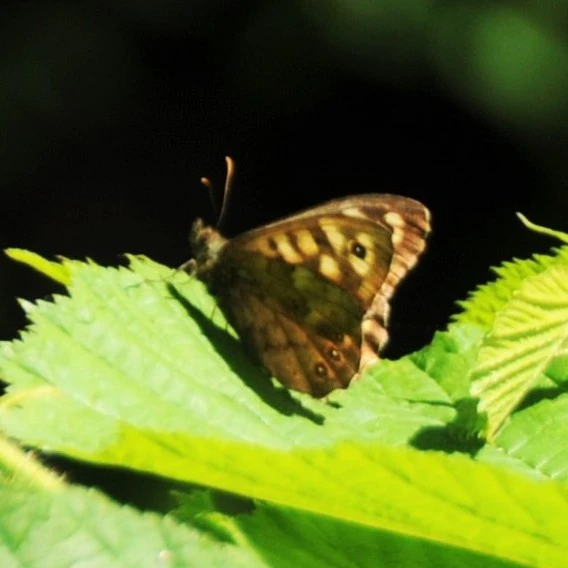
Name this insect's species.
Pararge aegeria
